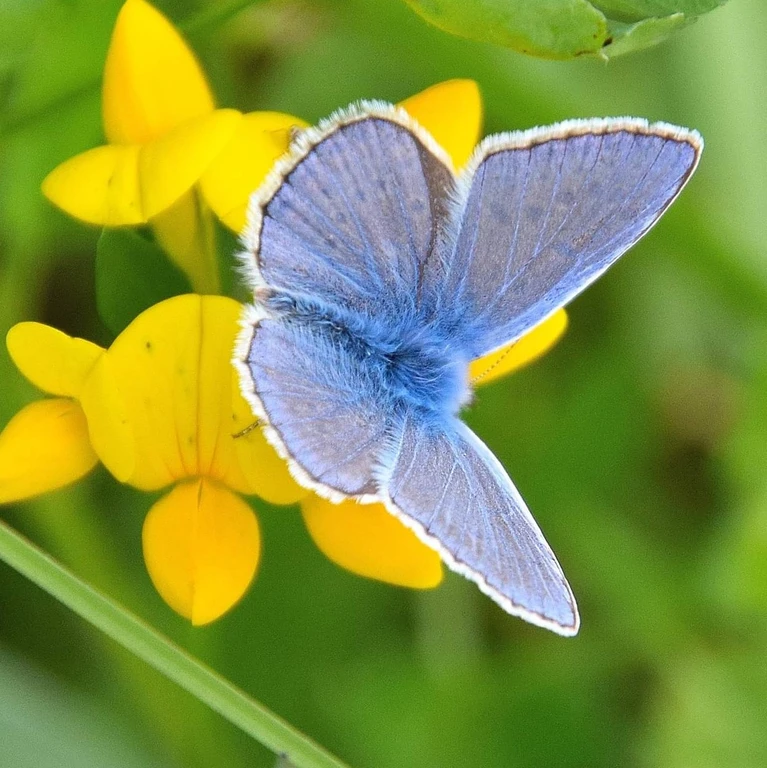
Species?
Polyommatus icarus
